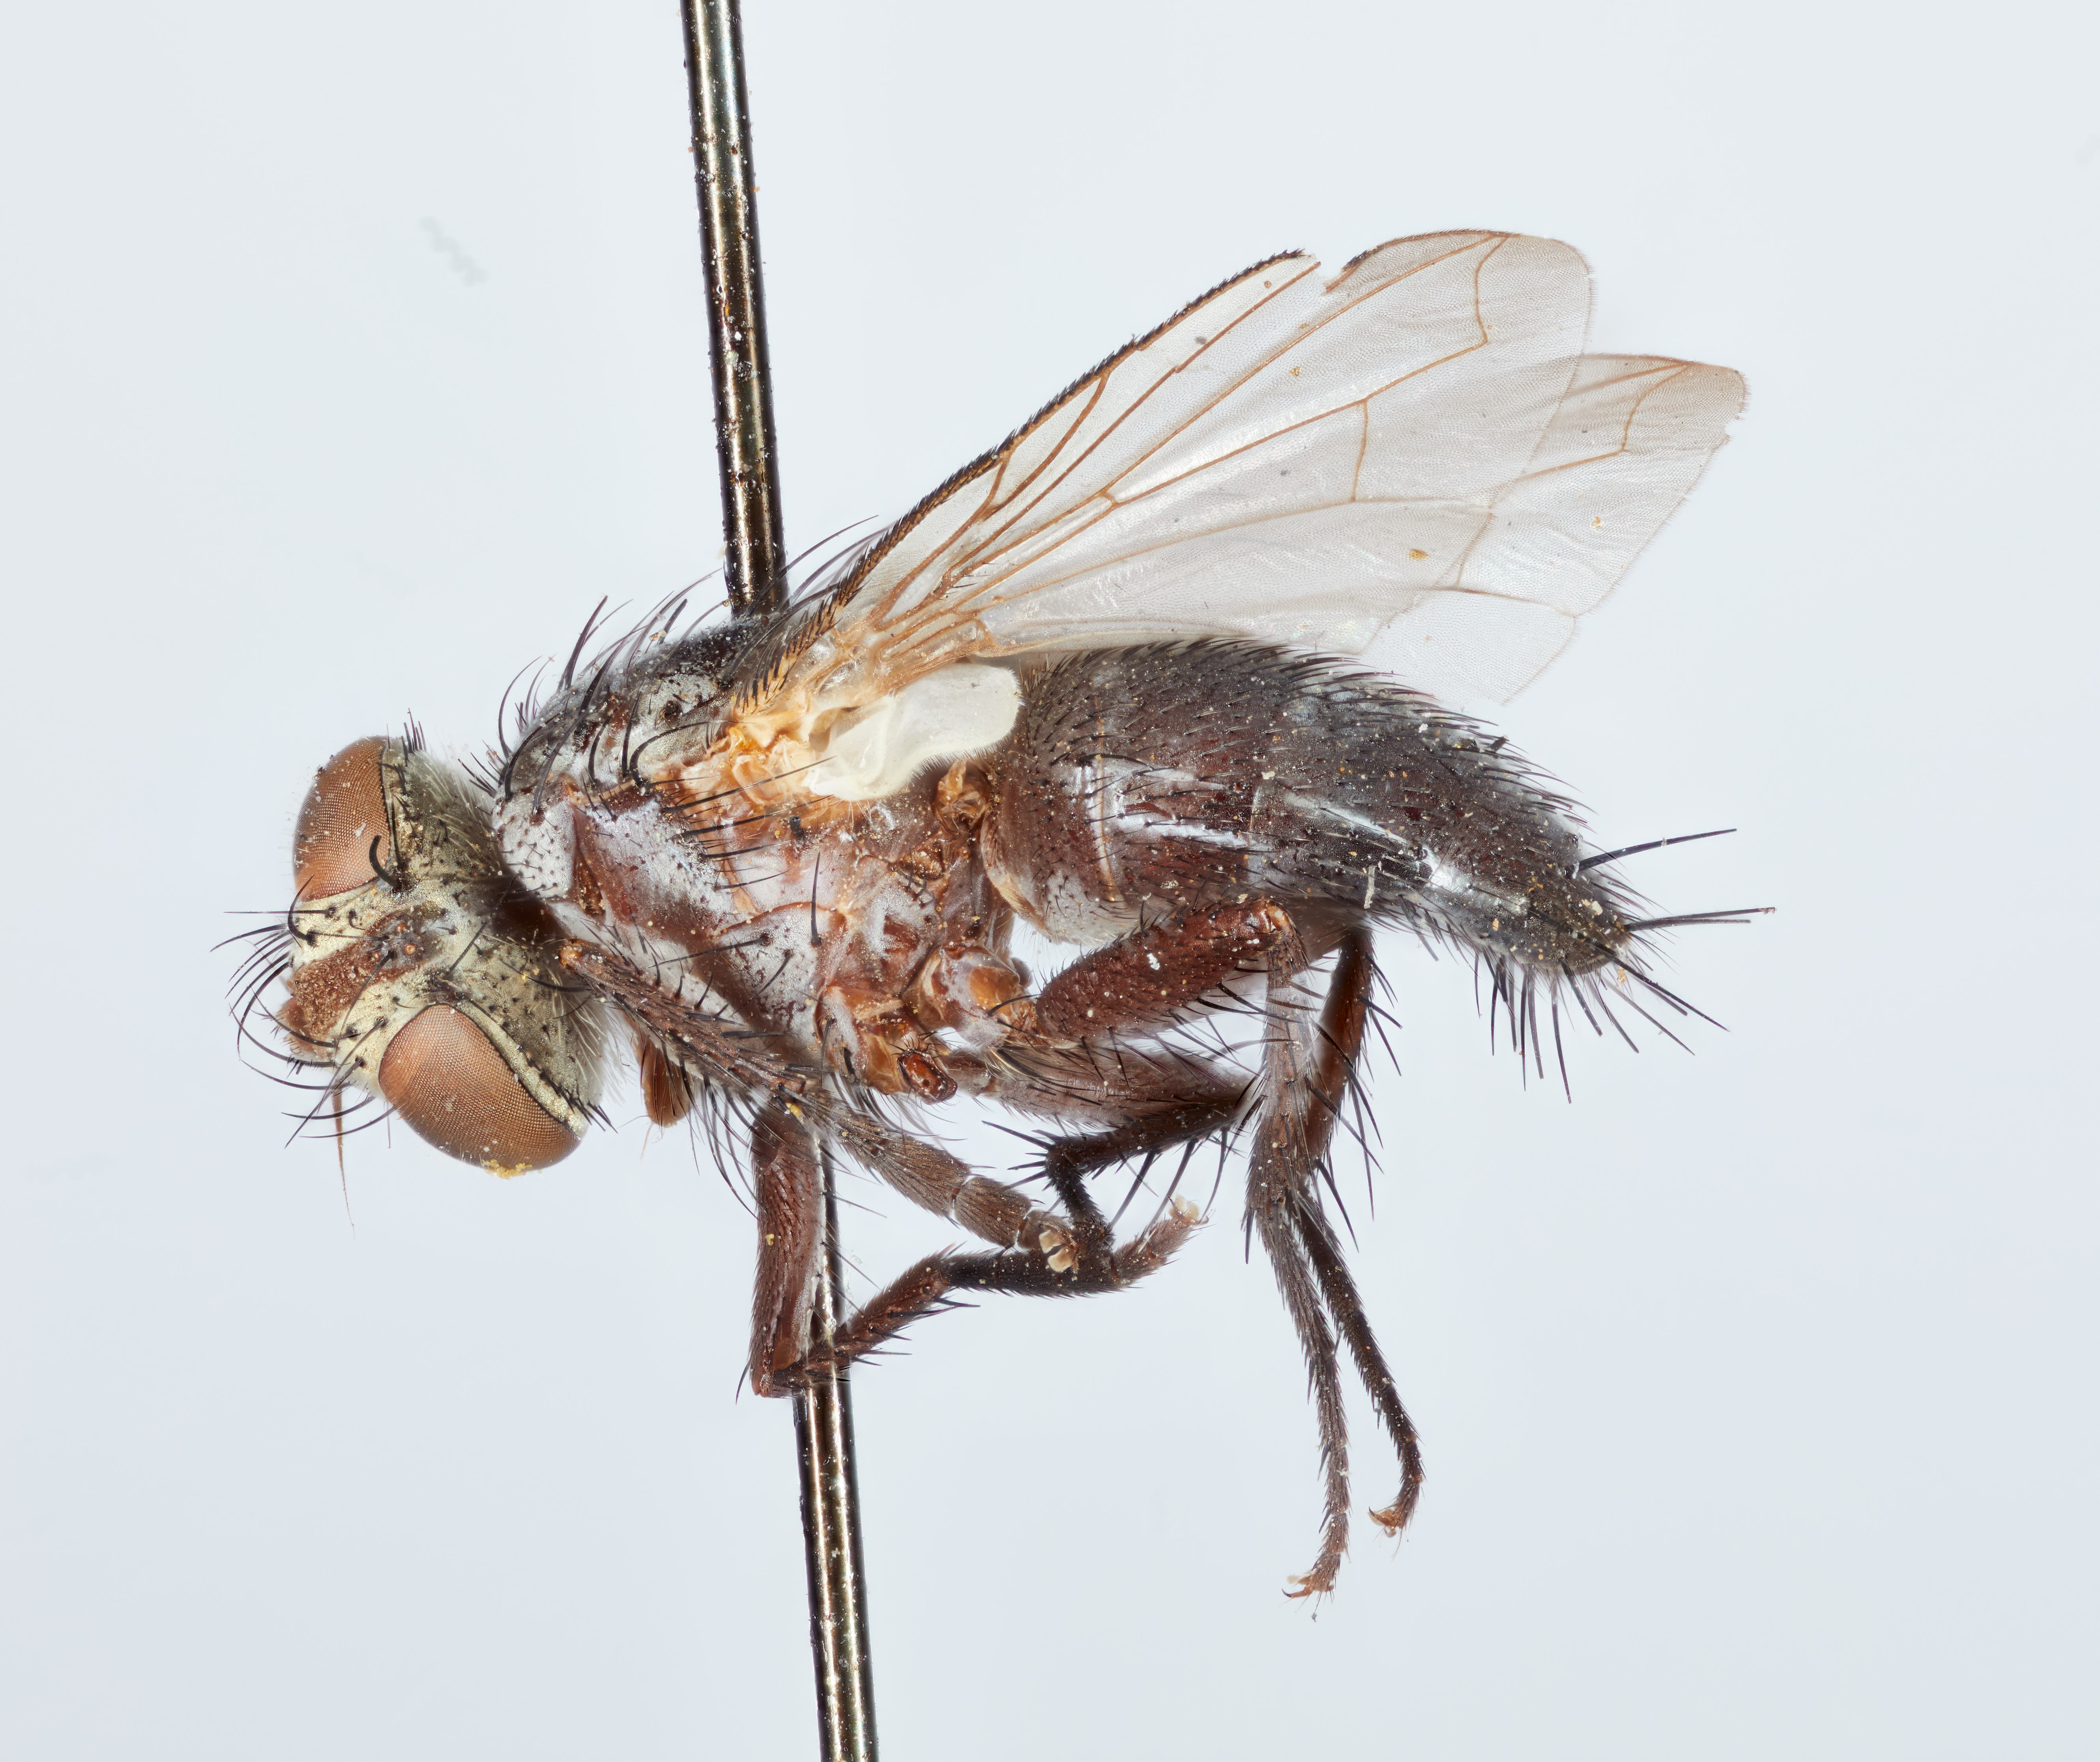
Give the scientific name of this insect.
Exorista spinipennis
